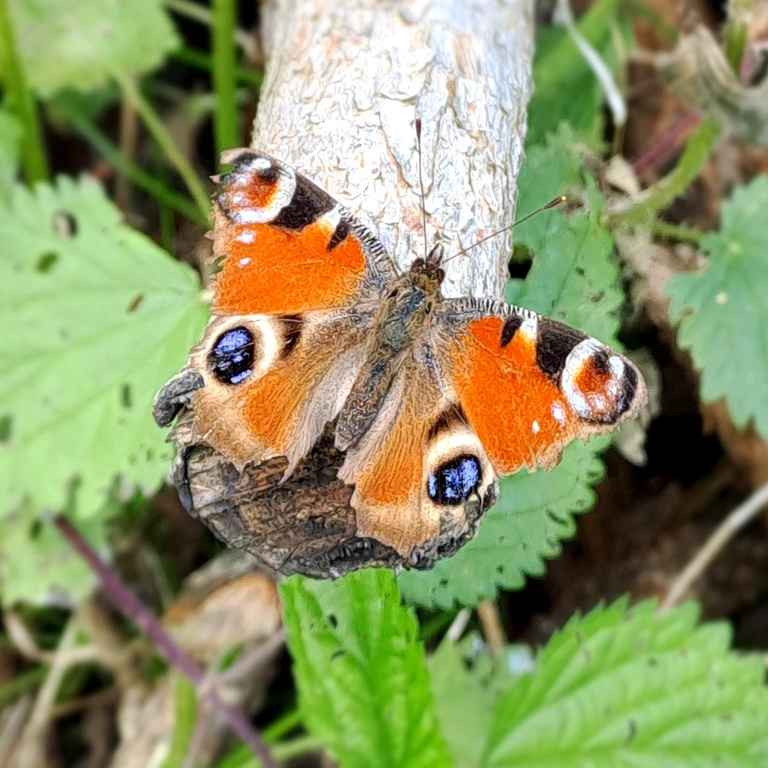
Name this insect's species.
Aglais io
